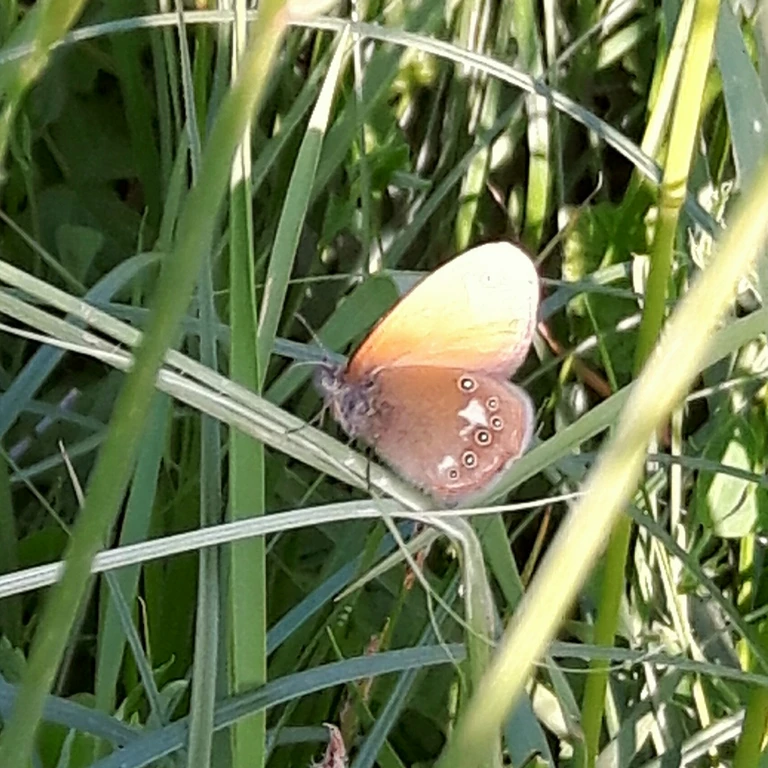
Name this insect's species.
Coenonympha glycerion (also Coenonympha iphis)
